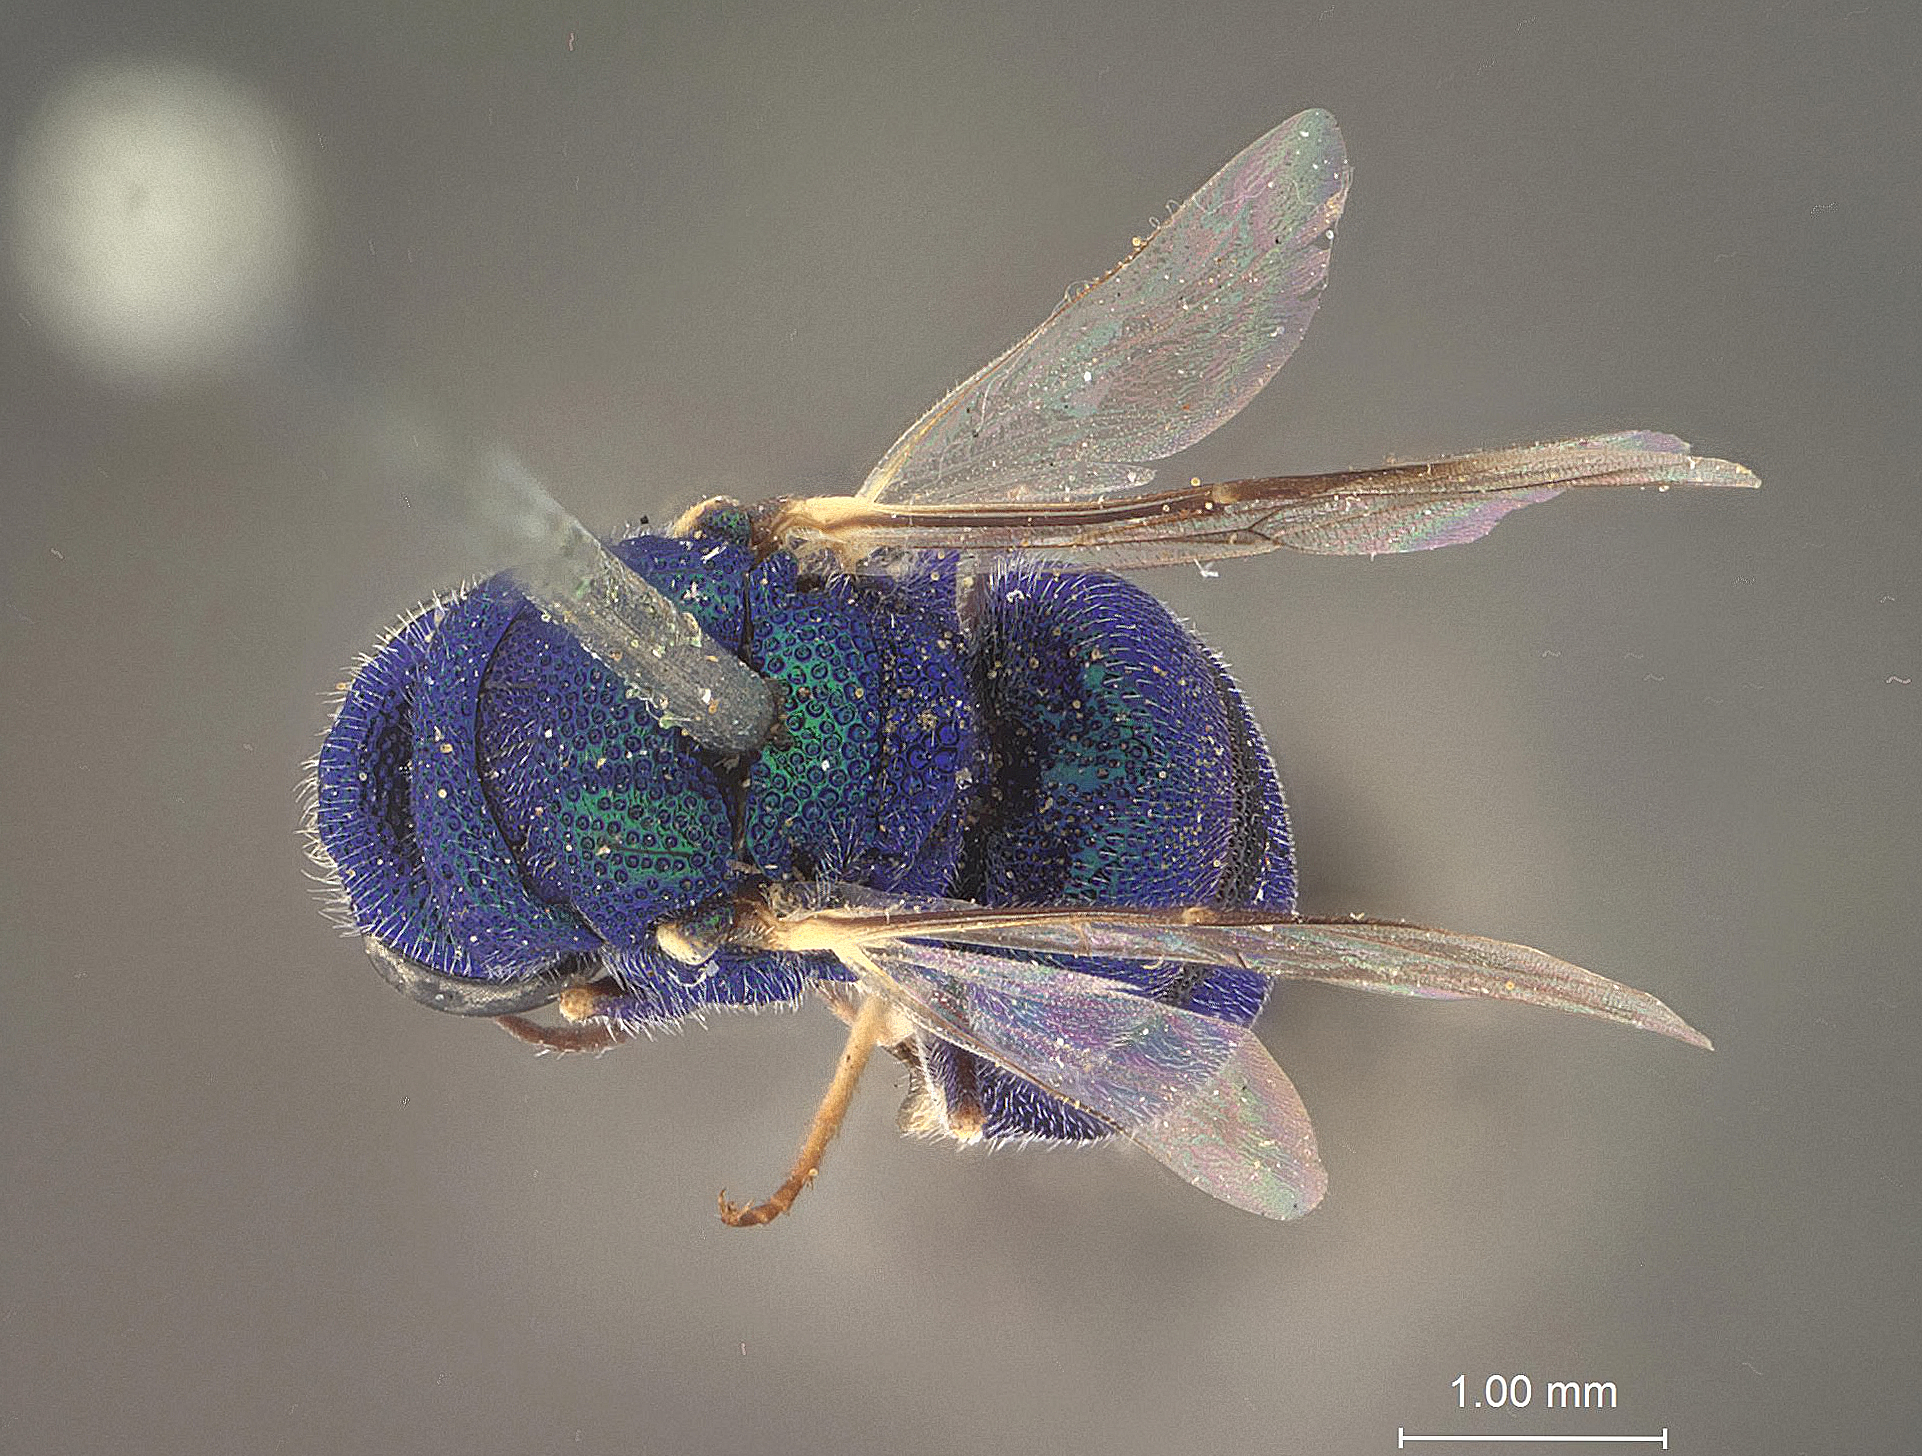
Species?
Chrysis bigeloviae
